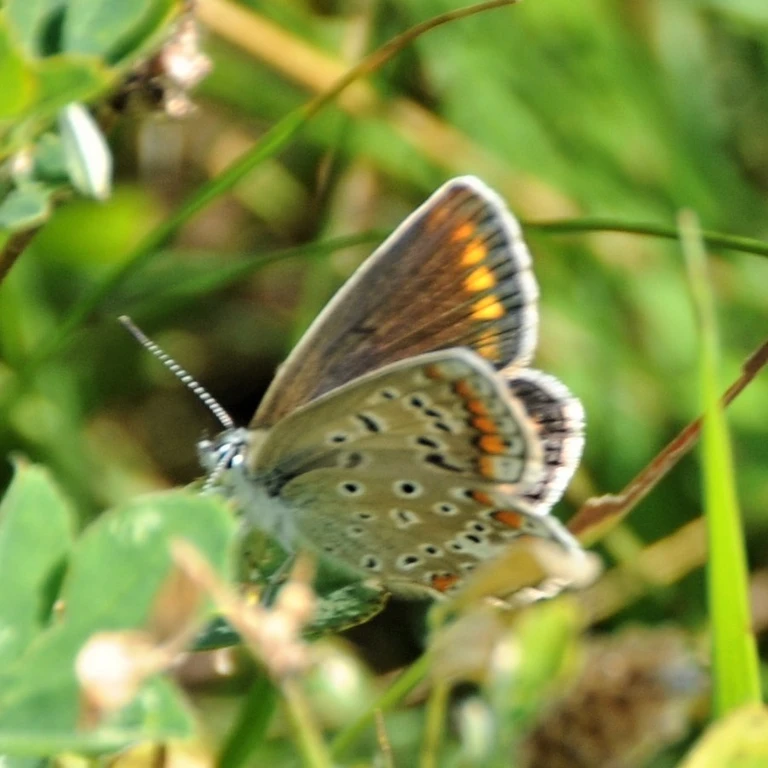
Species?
Polyommatus icarus
